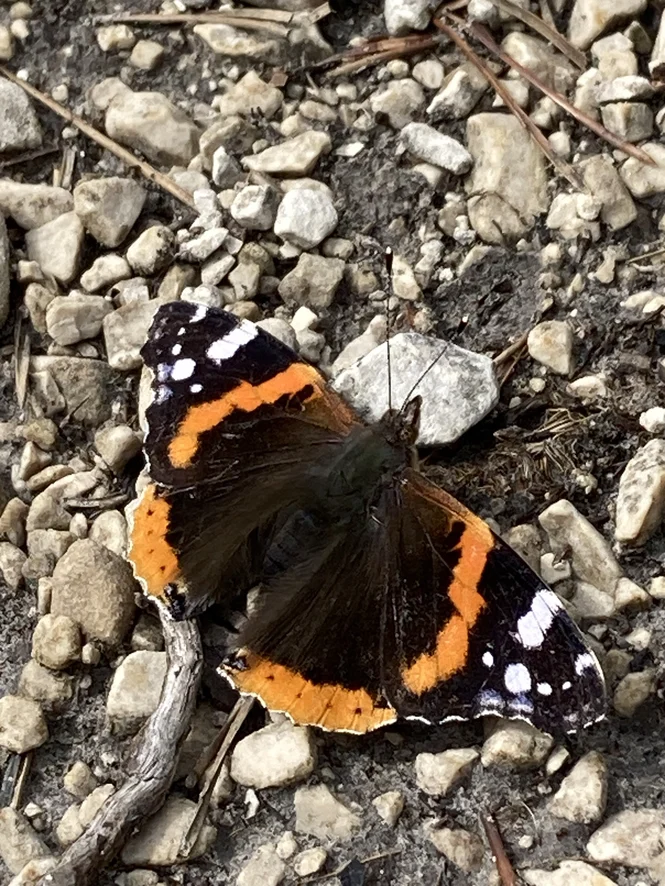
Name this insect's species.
Vanessa atalanta
